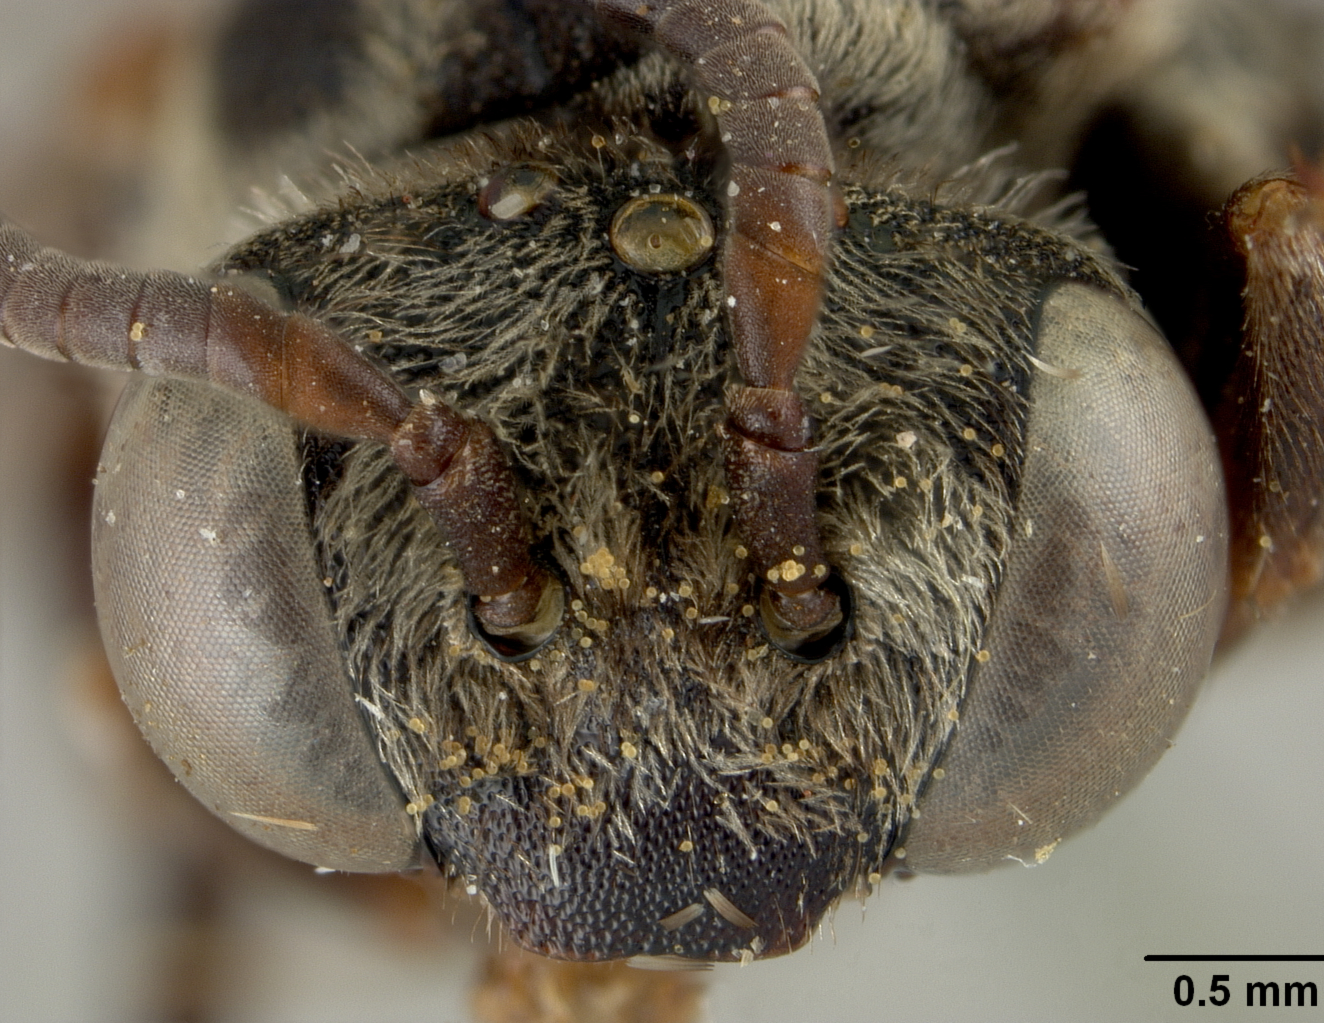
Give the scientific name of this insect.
Epeolus asperatus
